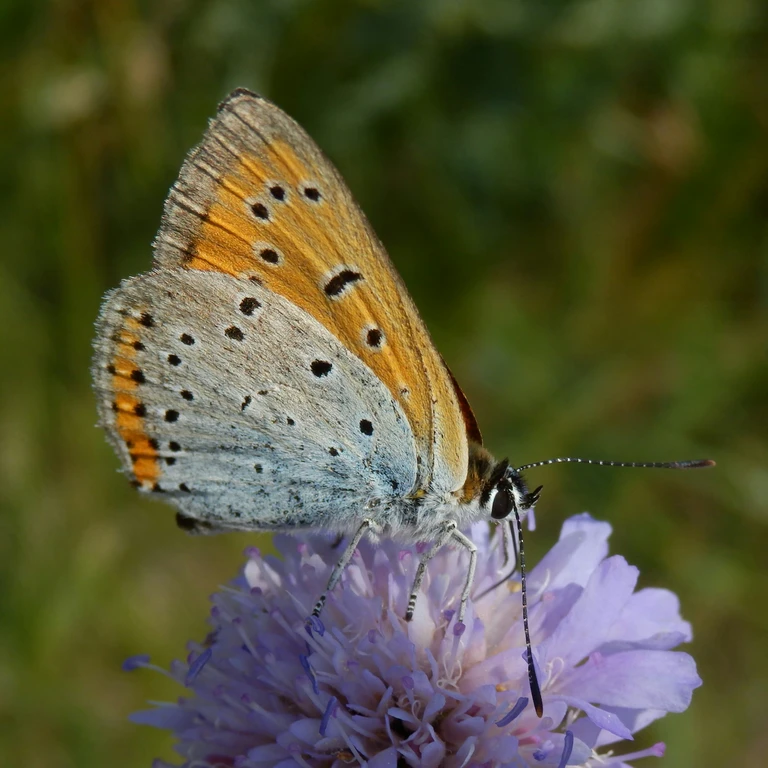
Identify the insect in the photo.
Lycaena dispar
